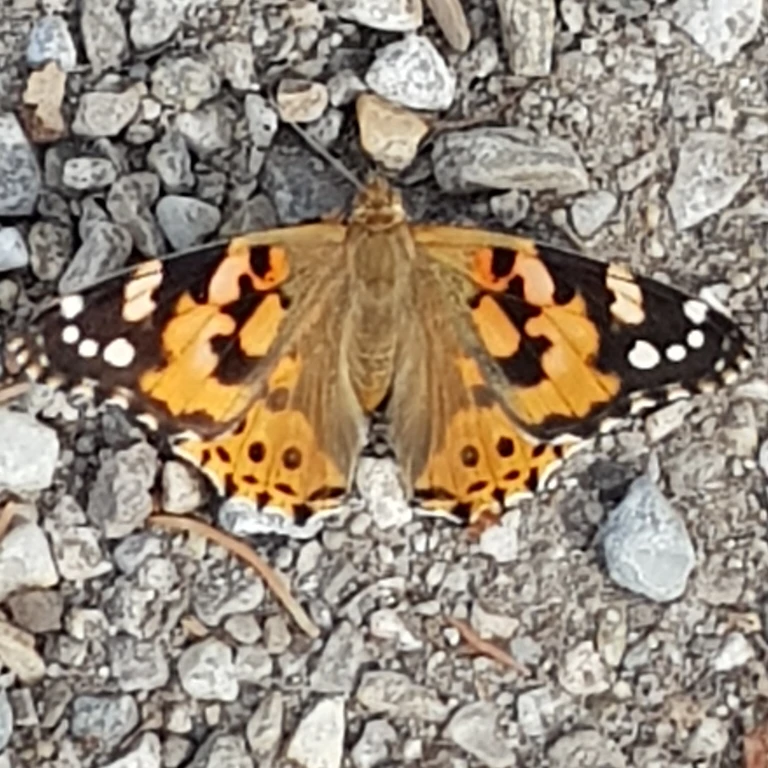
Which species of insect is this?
Vanessa cardui
